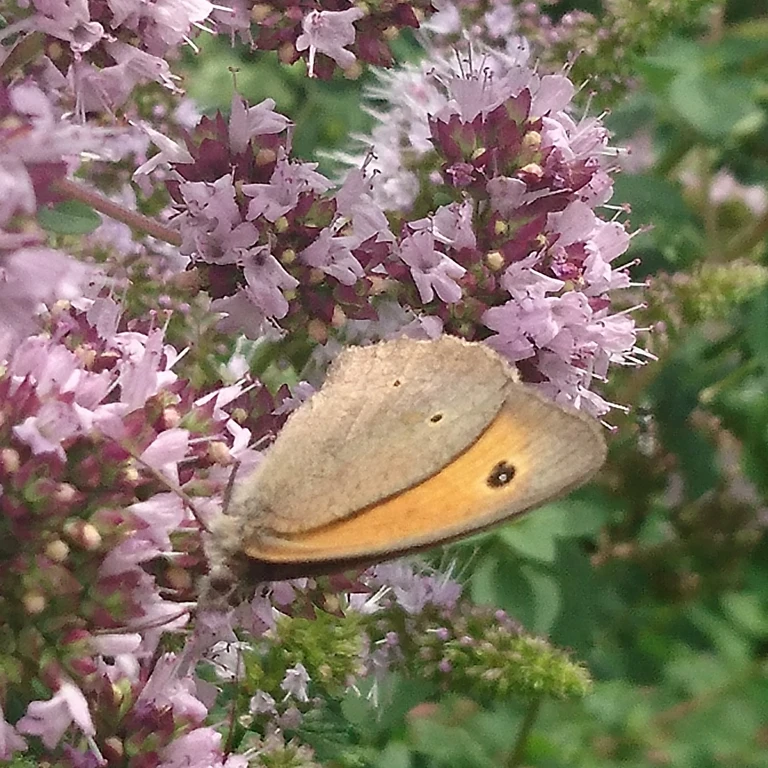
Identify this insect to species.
Maniola jurtina
